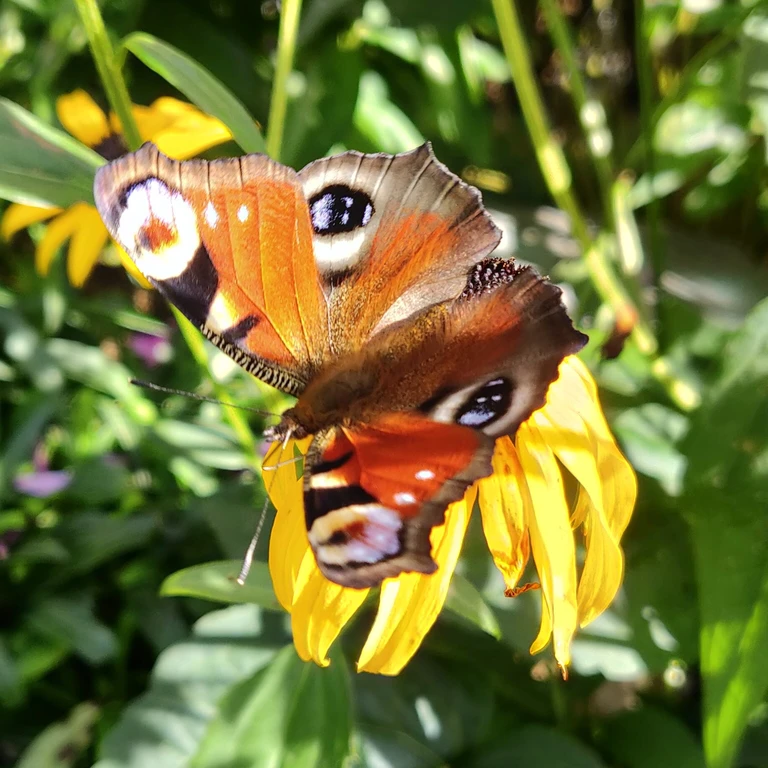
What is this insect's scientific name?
Aglais io
